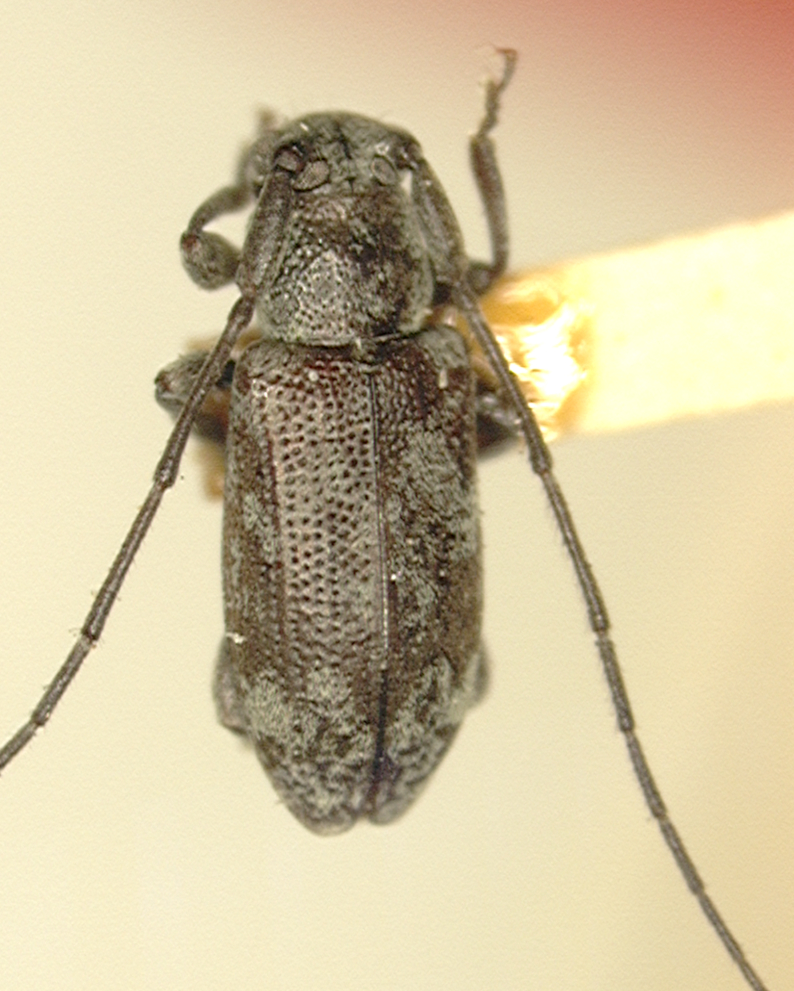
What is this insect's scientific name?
Emeopedus longicornis
